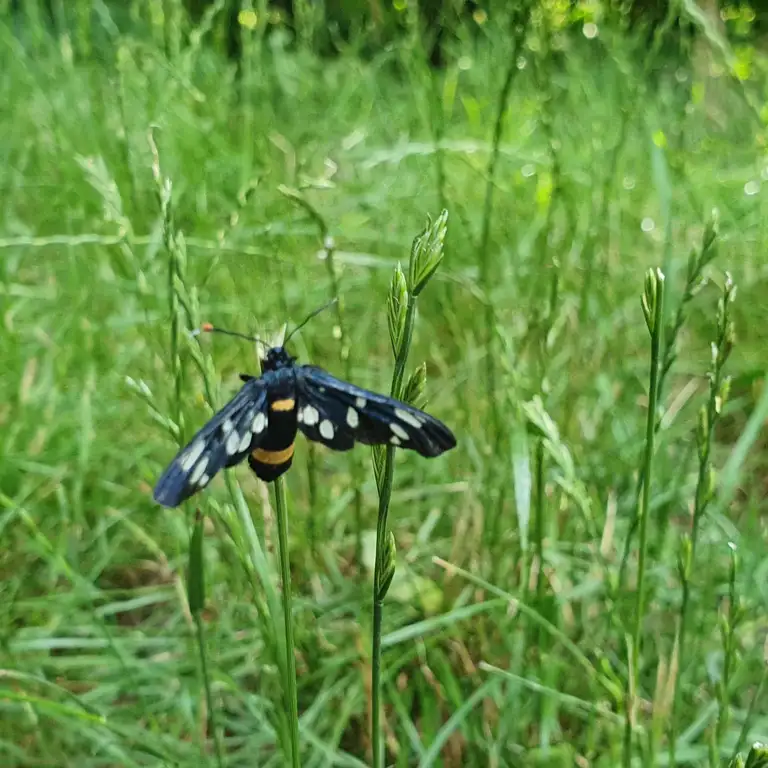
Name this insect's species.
Amata phegea
